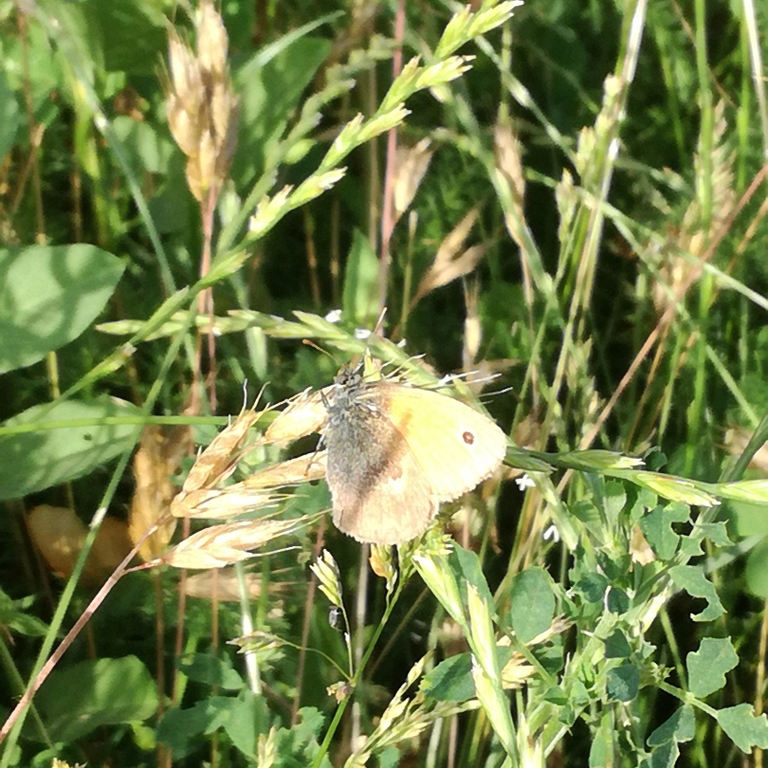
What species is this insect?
Coenonympha pamphilus
